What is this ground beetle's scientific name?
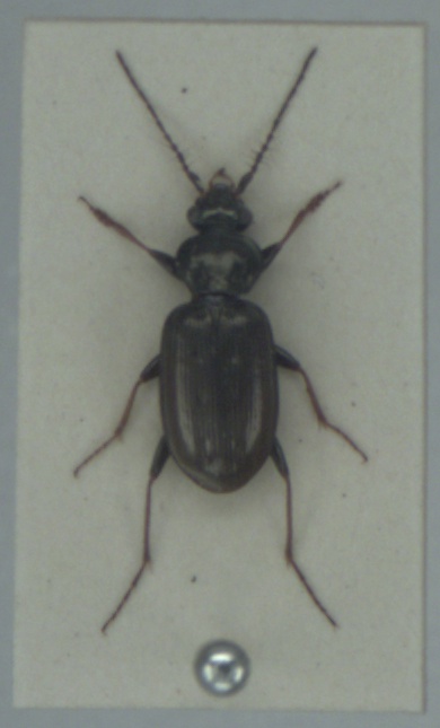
Loricera pilicornis
